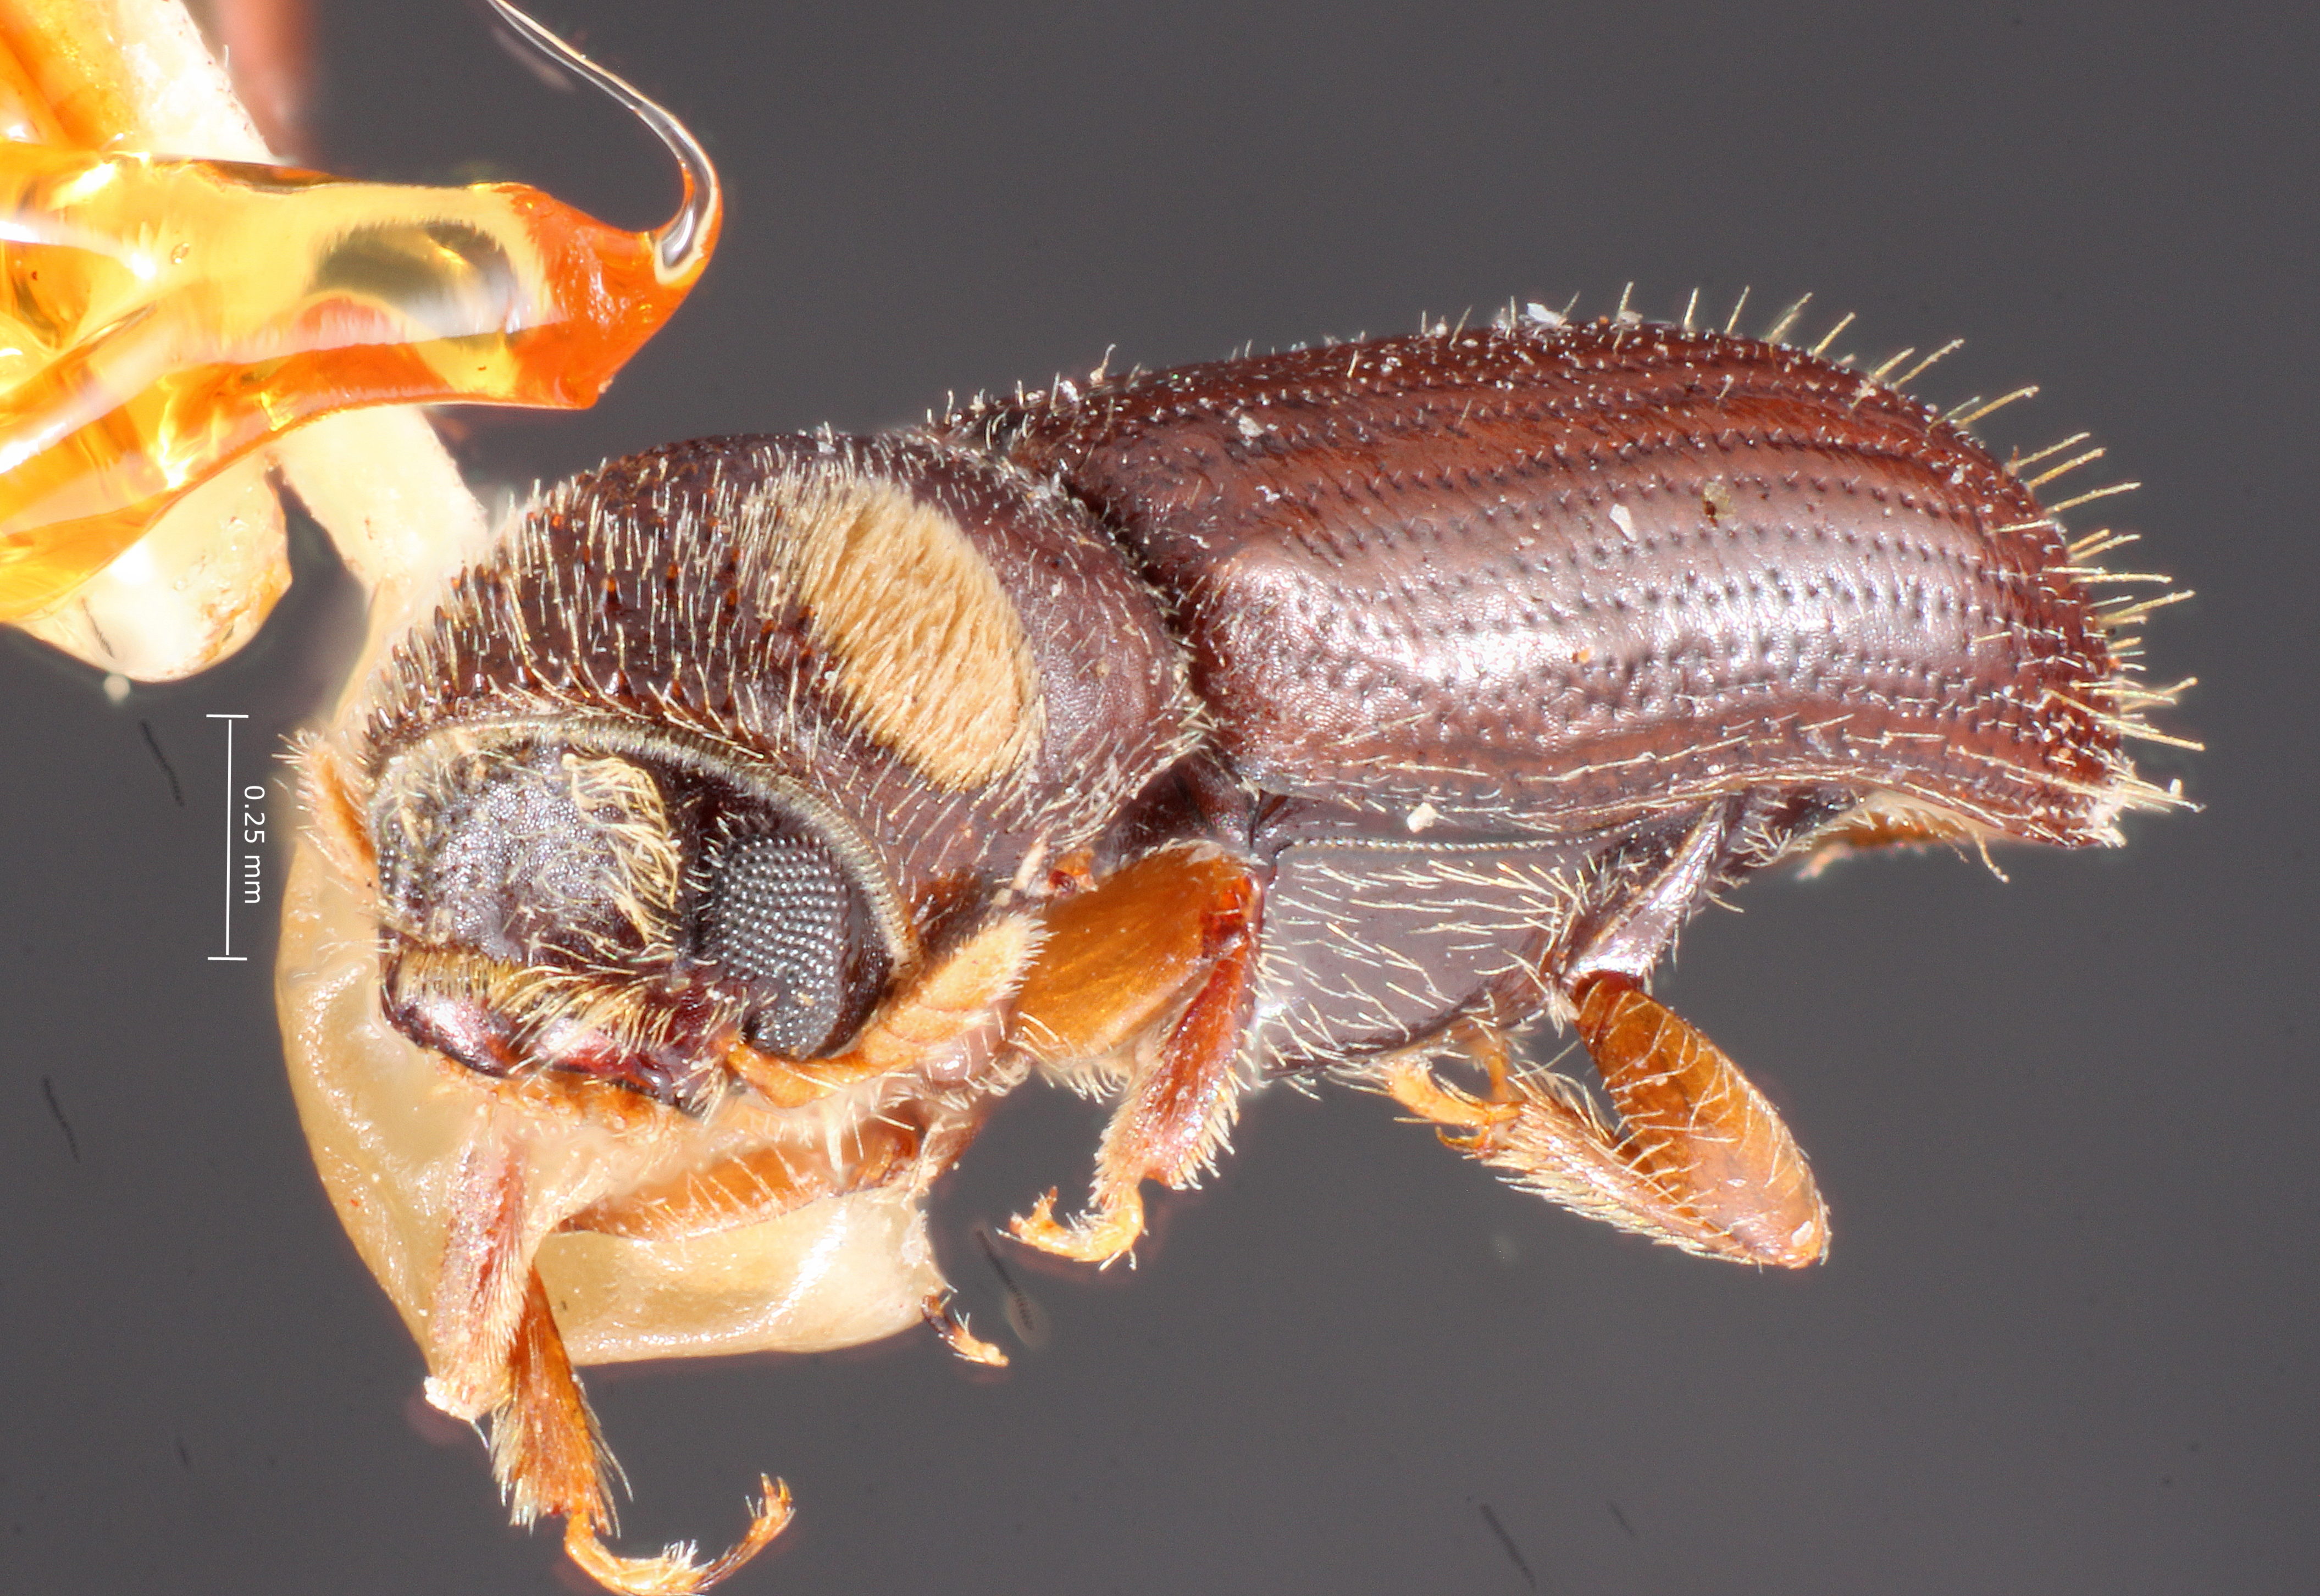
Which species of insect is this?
Pityoborus tertius
